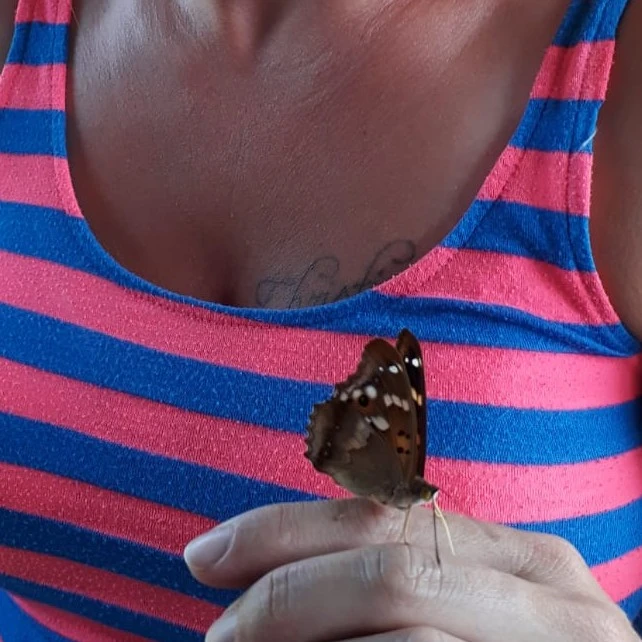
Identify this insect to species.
Apatura ilia
